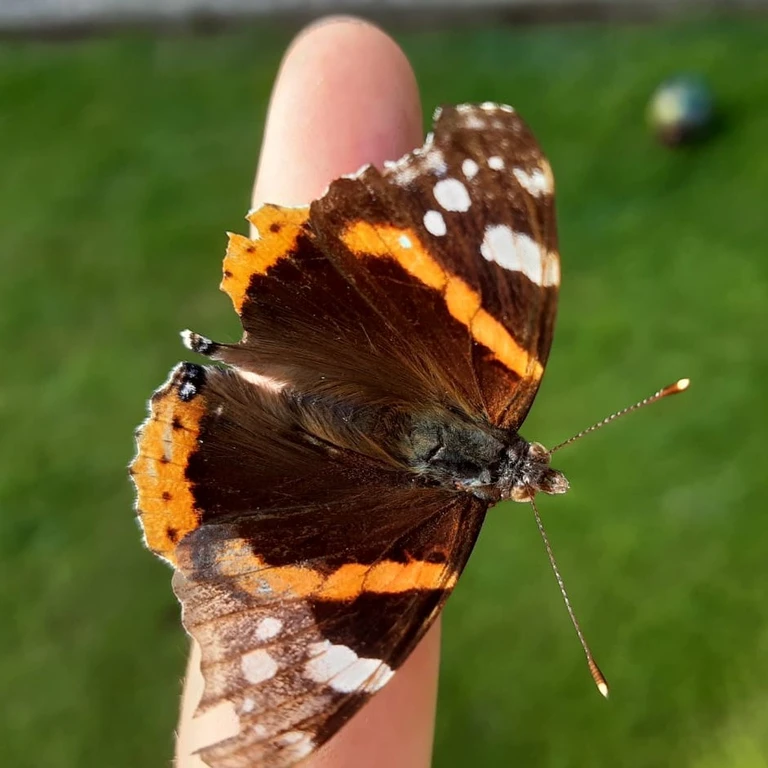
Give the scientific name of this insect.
Vanessa atalanta
